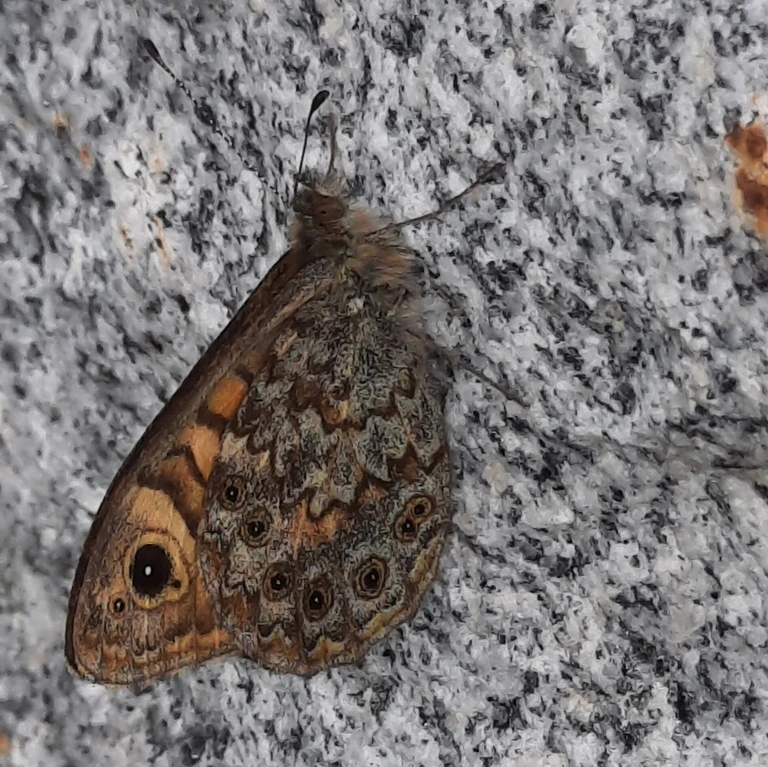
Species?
Lasiommata megera (also Pararge megera)
